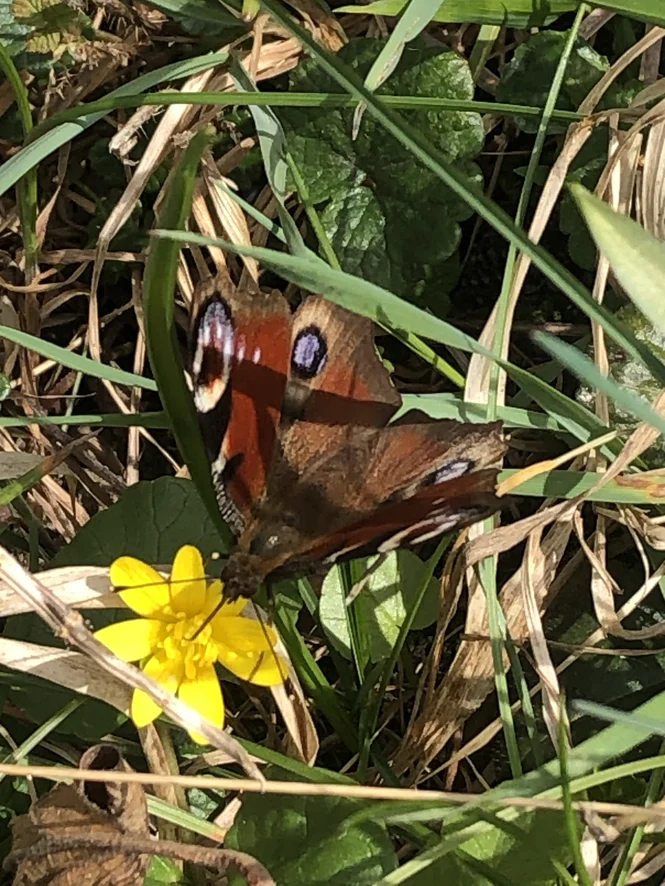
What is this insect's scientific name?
Aglais io
